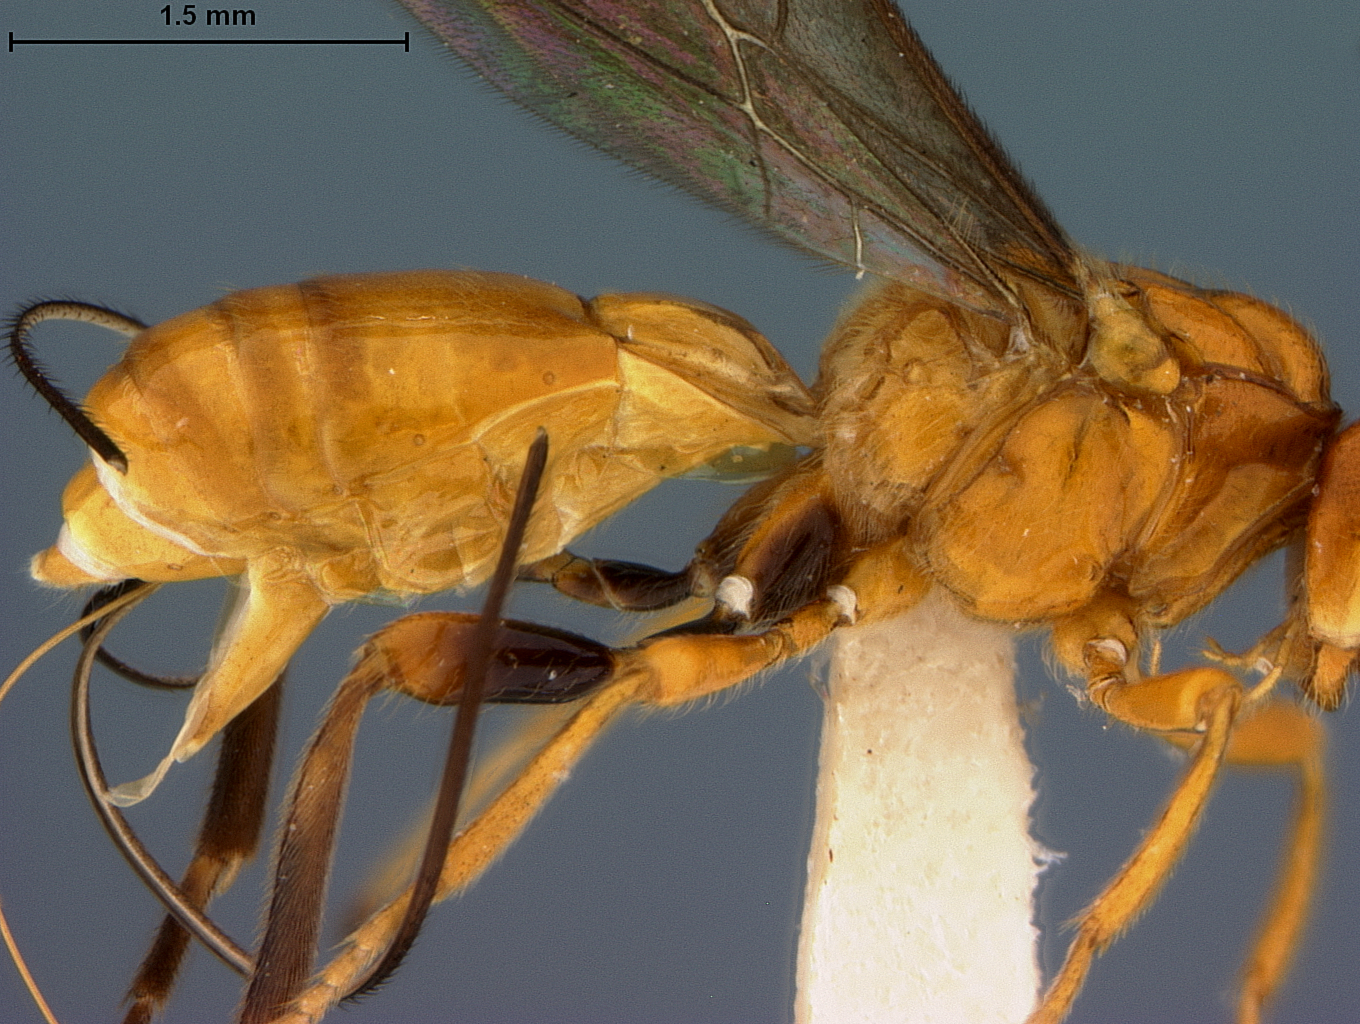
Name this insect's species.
Opius capsicola
